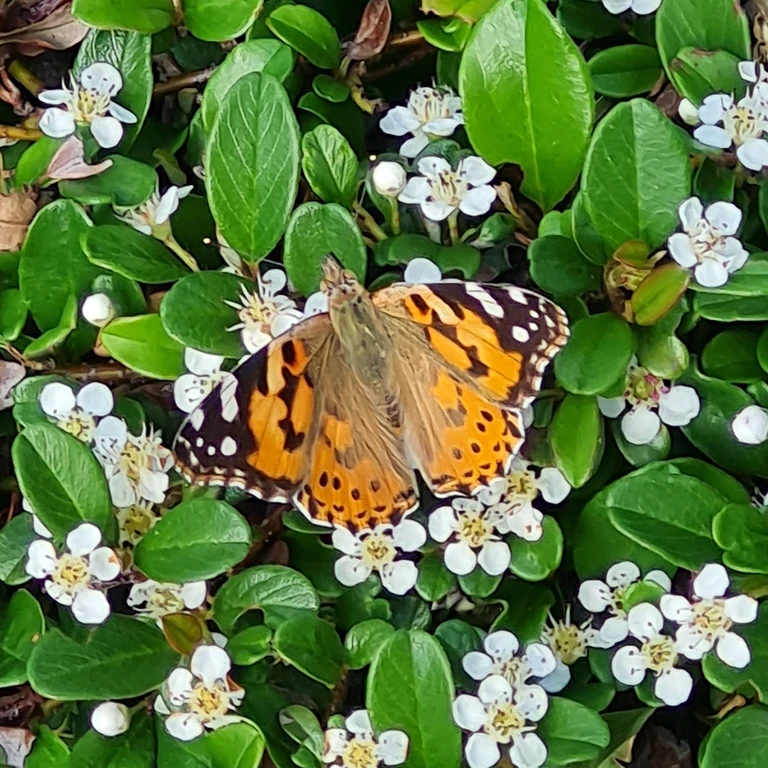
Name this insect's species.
Vanessa cardui
